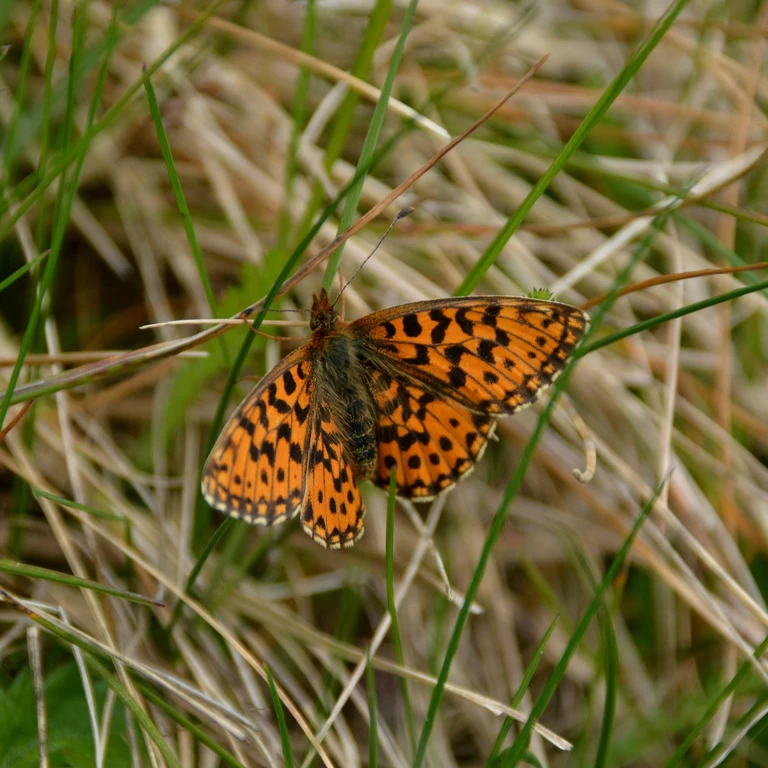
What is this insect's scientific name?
Boloria dia
